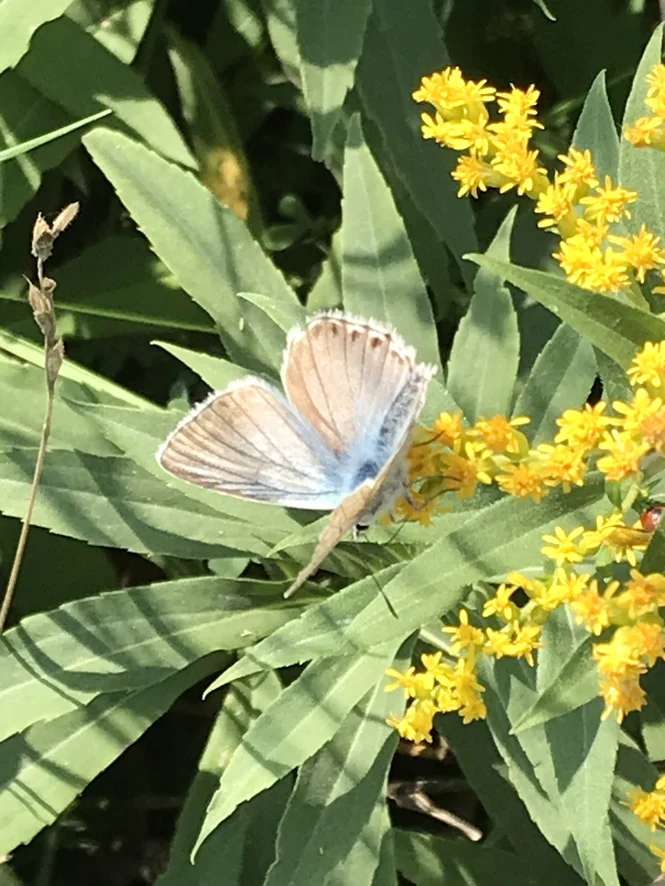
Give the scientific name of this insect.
Lysandra coridon
